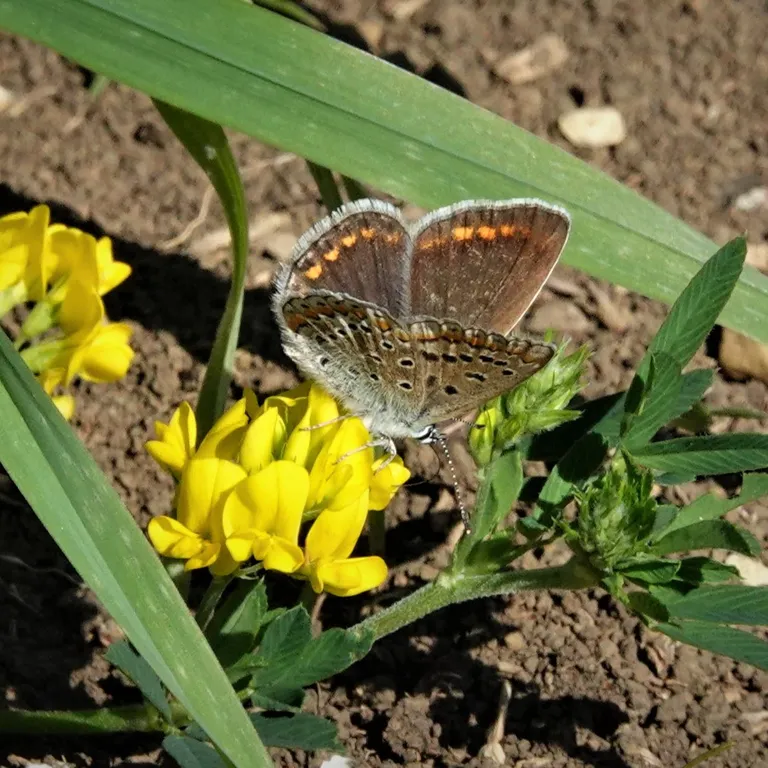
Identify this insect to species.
Polyommatus icarus
